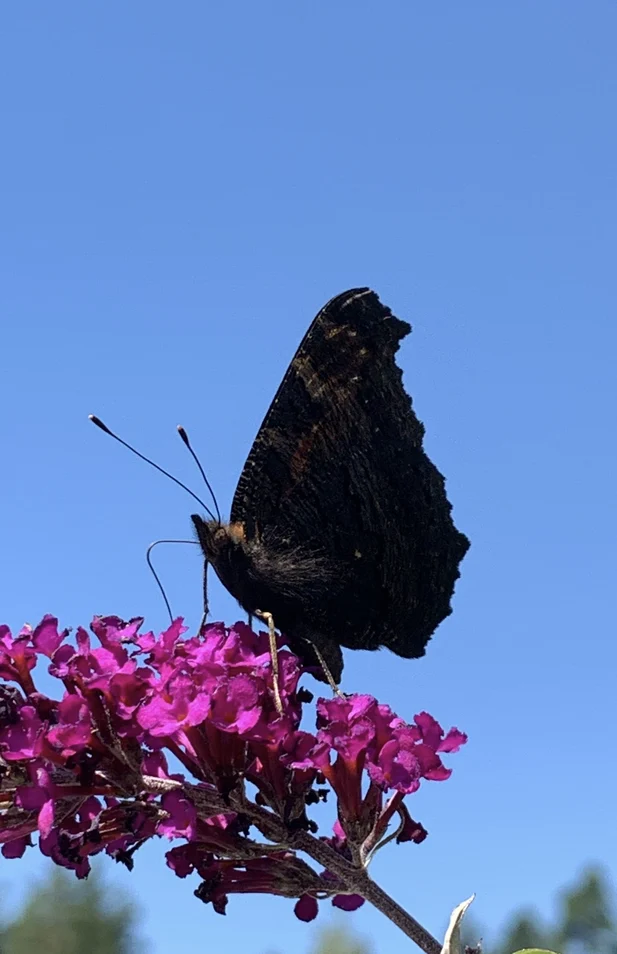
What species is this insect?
Aglais io
